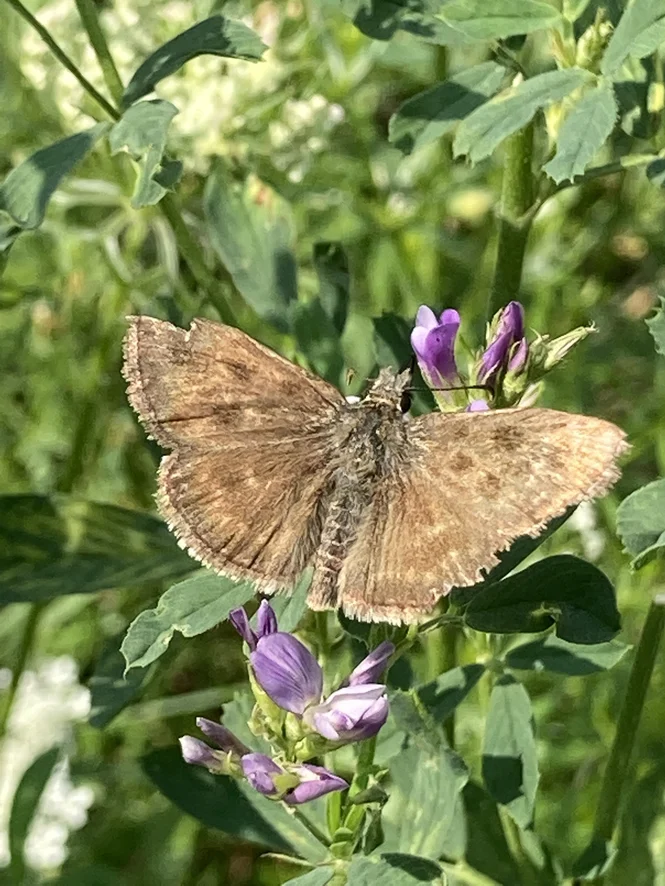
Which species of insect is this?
Erynnis tages
